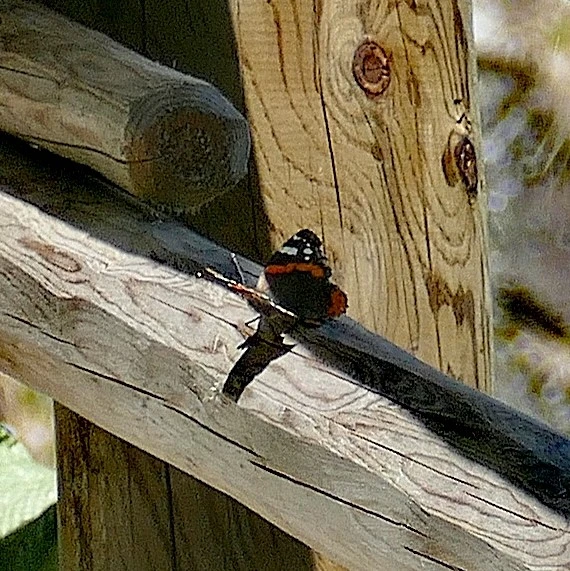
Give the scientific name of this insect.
Vanessa atalanta
